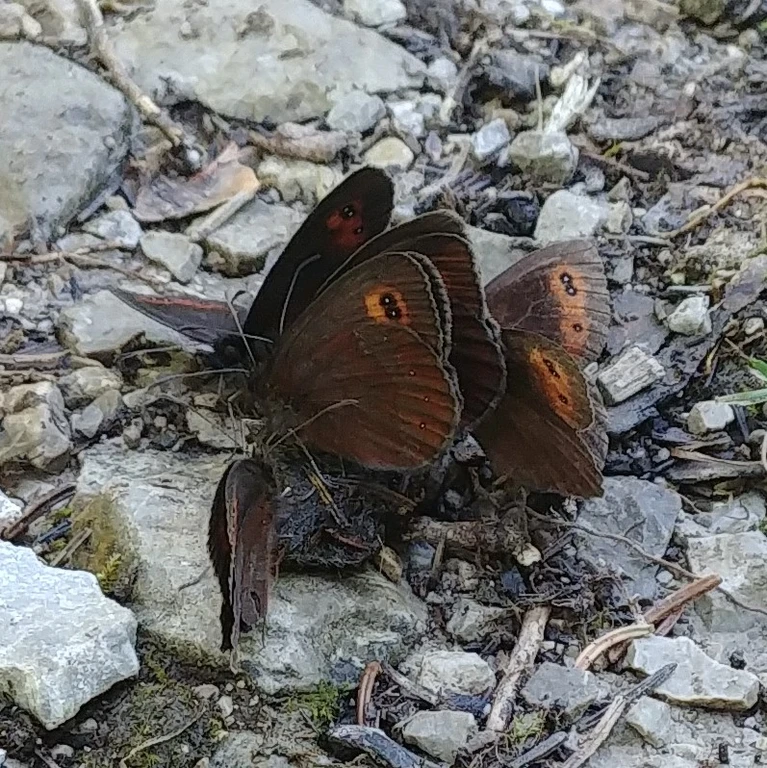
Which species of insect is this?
Erebia aethiops
